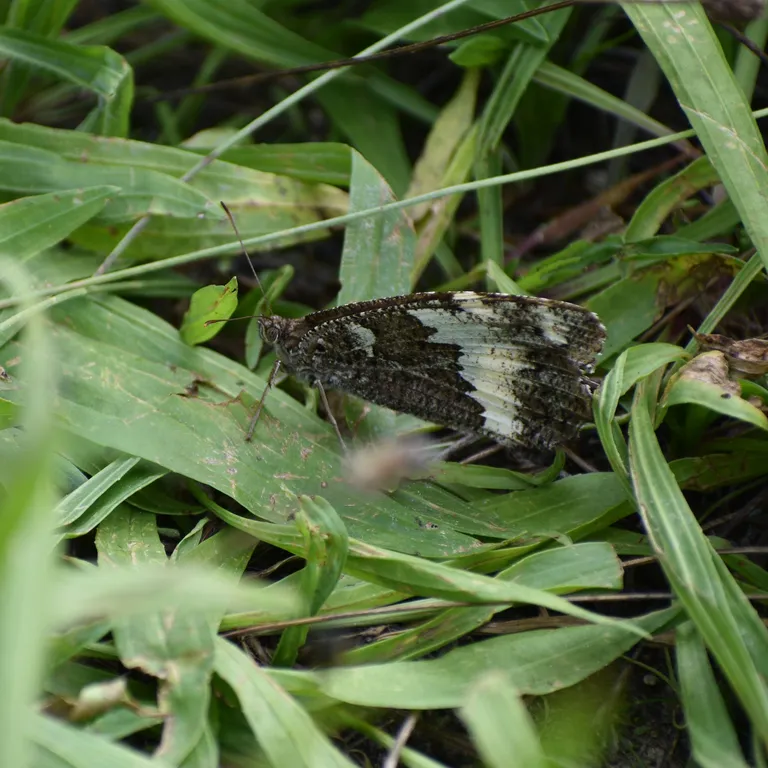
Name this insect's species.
Brintesia circe
